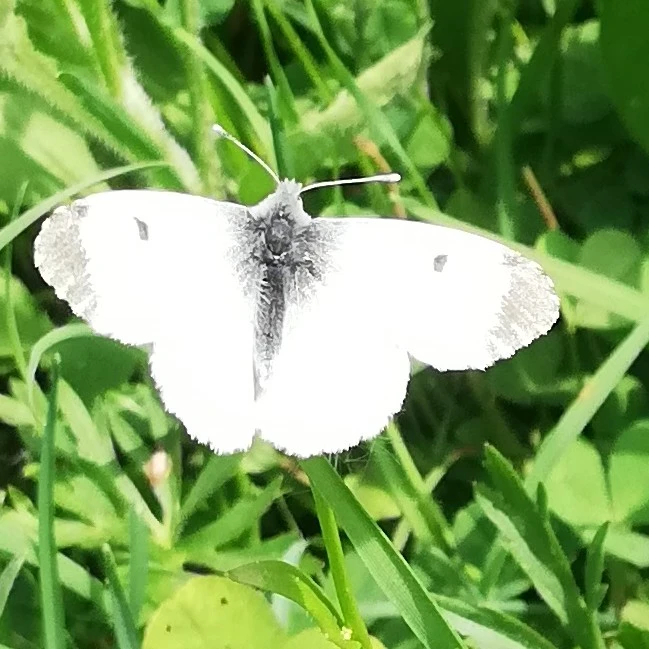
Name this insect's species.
Anthocharis cardamines
